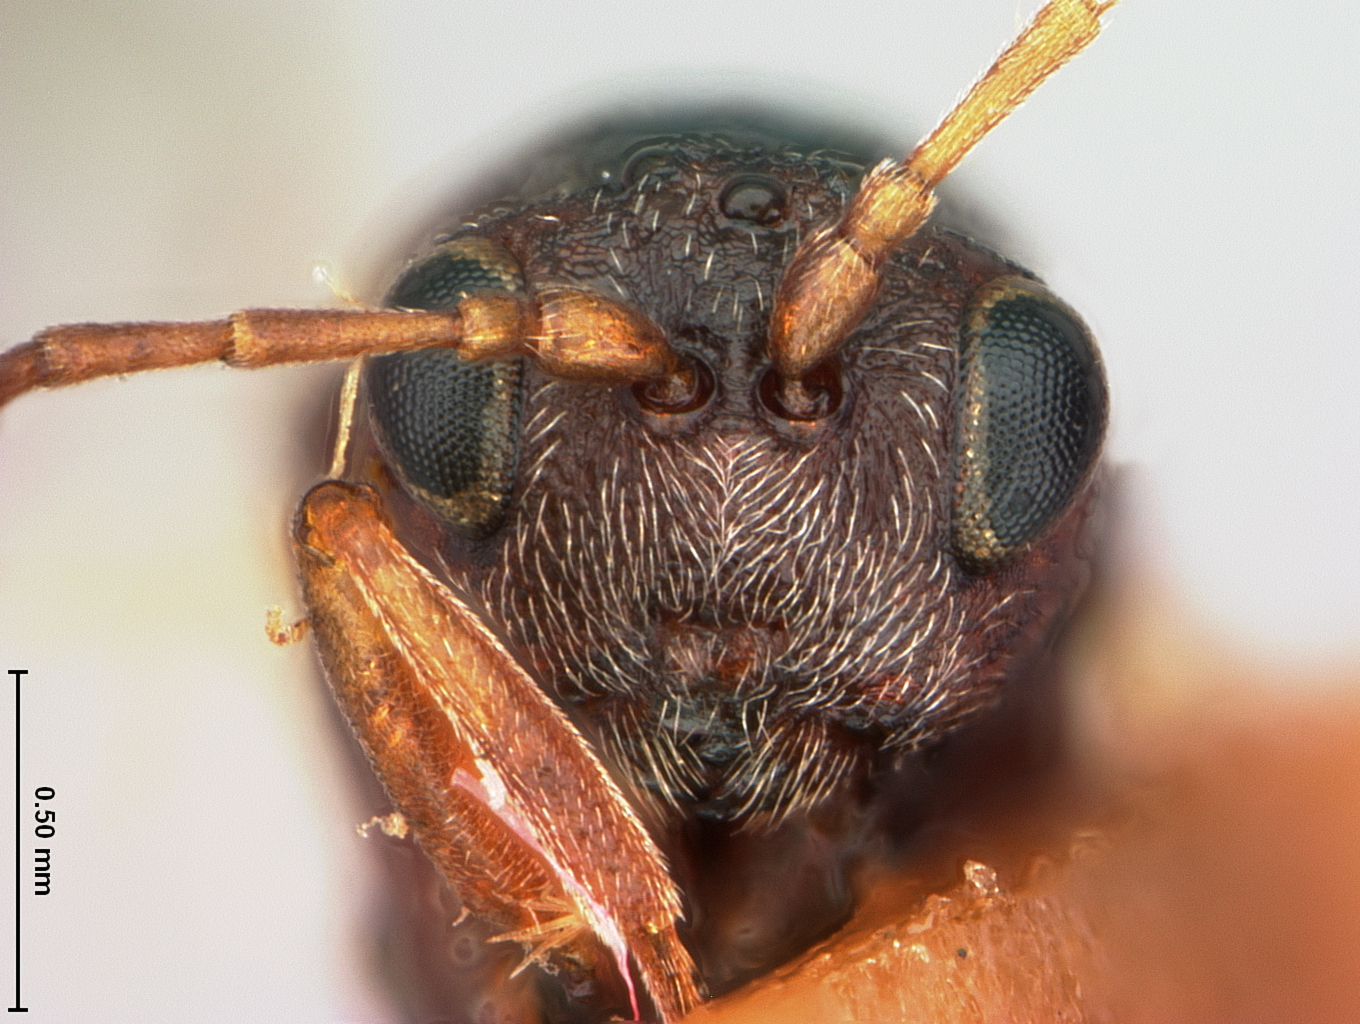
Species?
Callirhytis fulva
